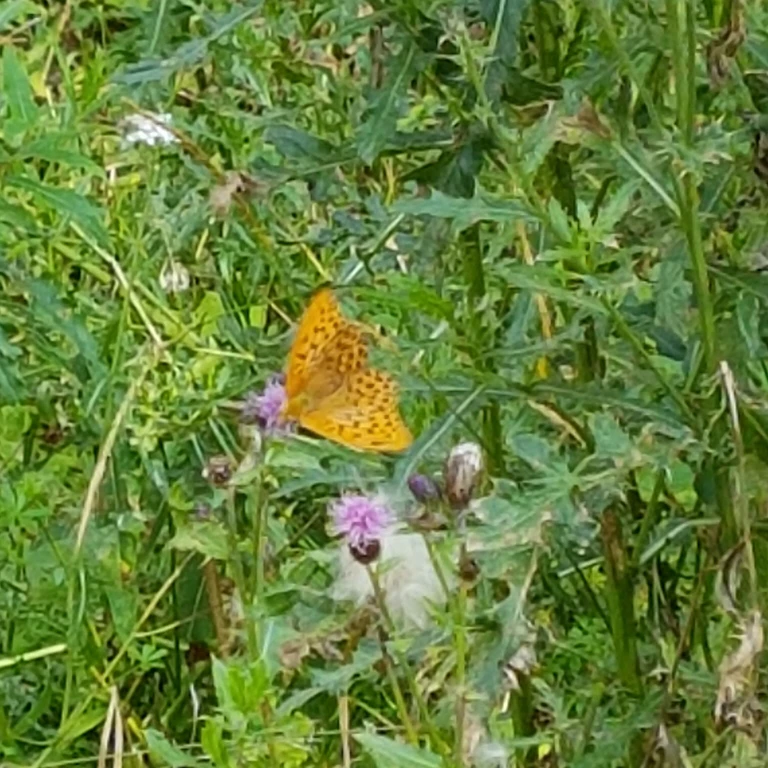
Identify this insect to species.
Argynnis paphia
